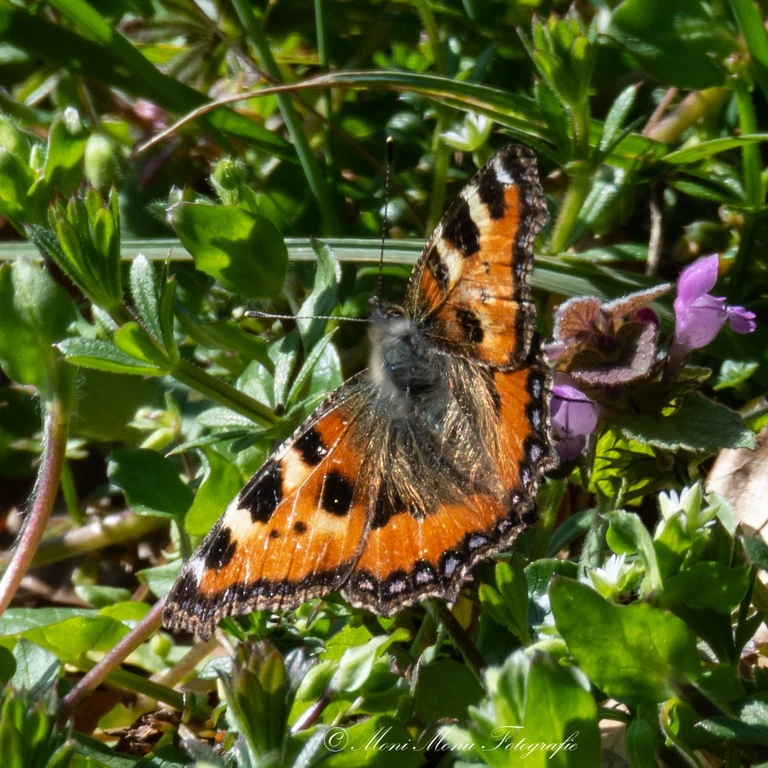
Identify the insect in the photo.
Aglais urticae
